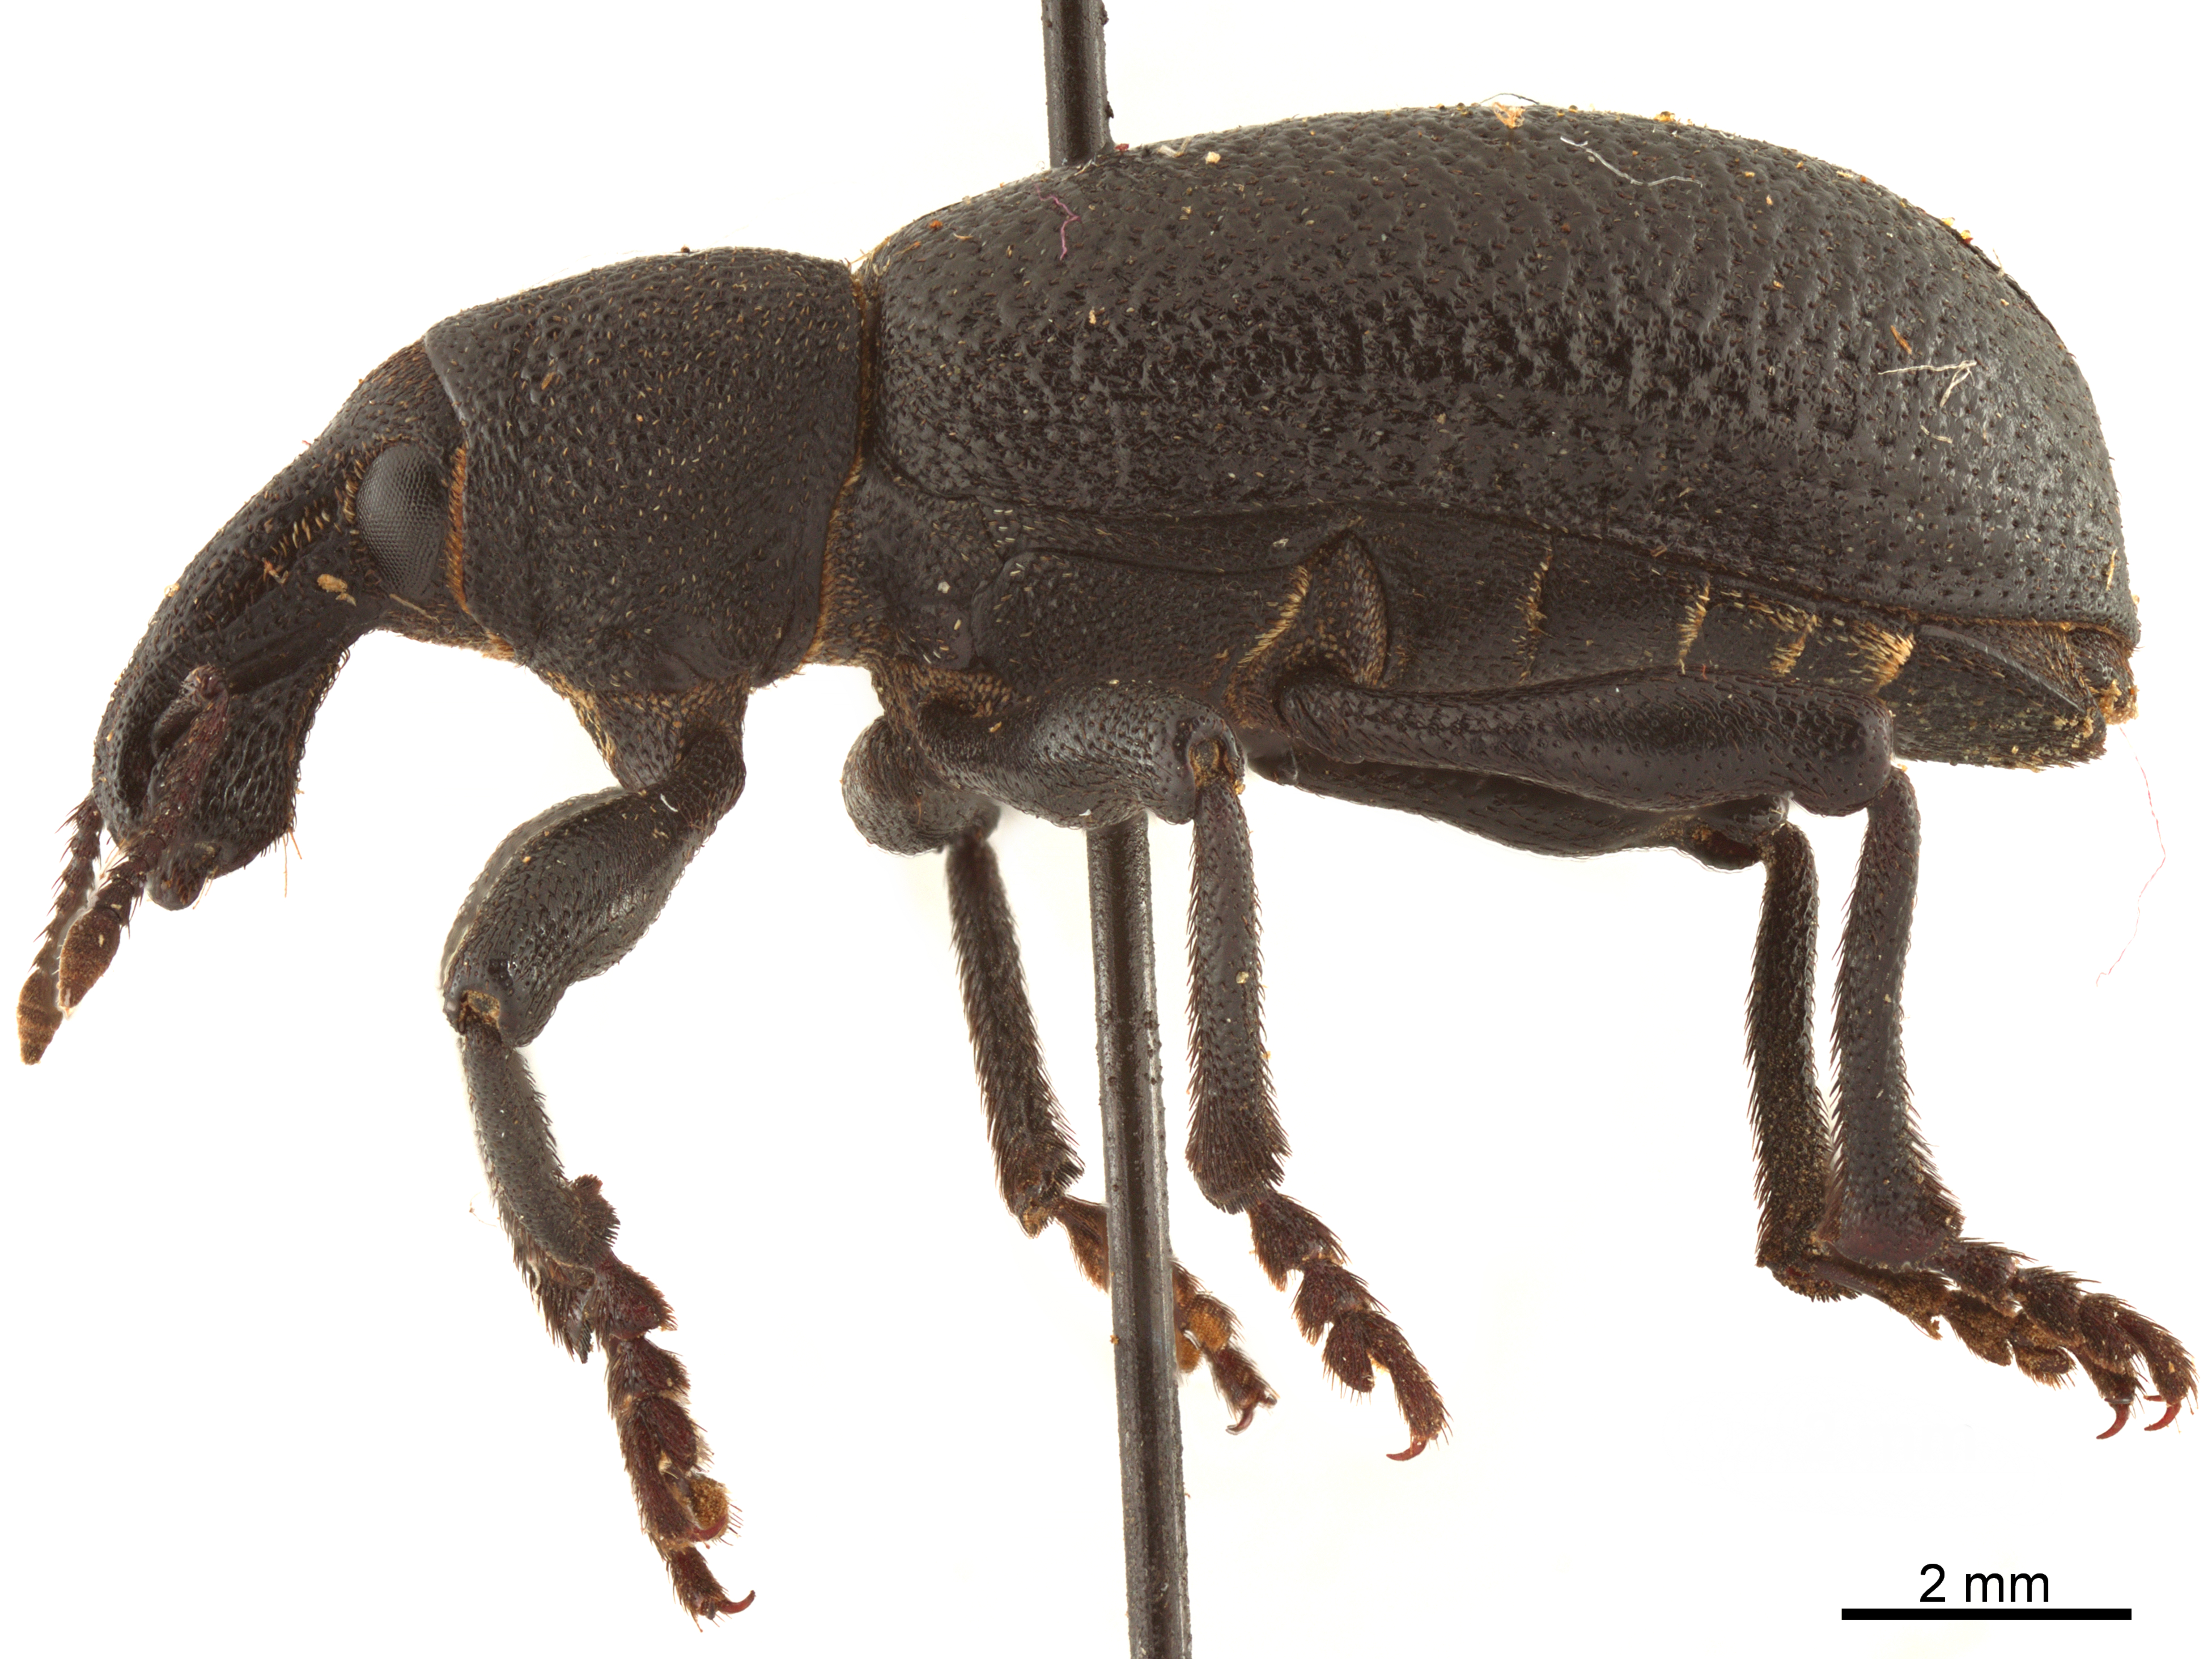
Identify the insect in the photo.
Triglyphulus ater
